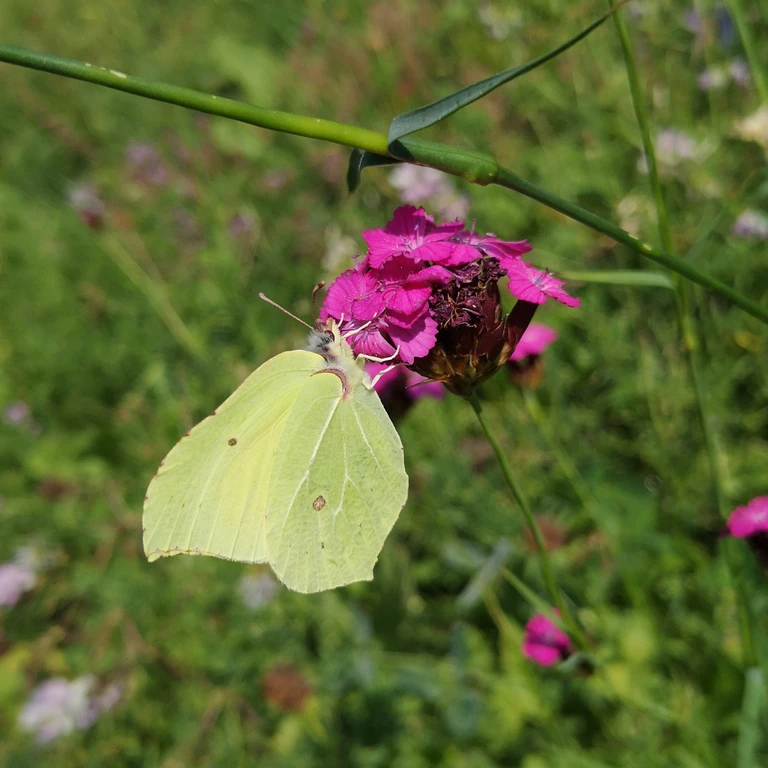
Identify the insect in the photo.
Gonepteryx rhamni
